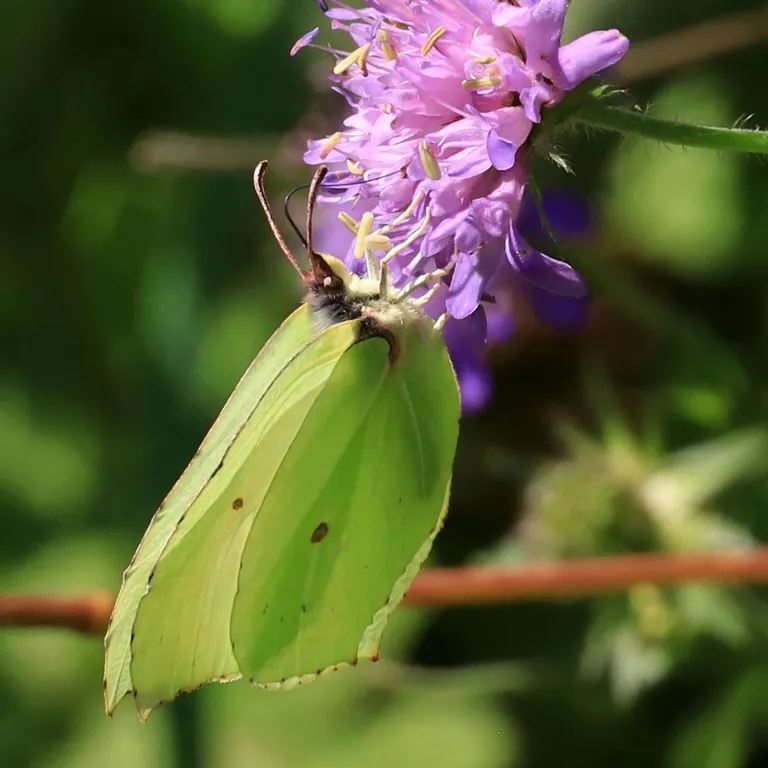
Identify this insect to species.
Gonepteryx rhamni
